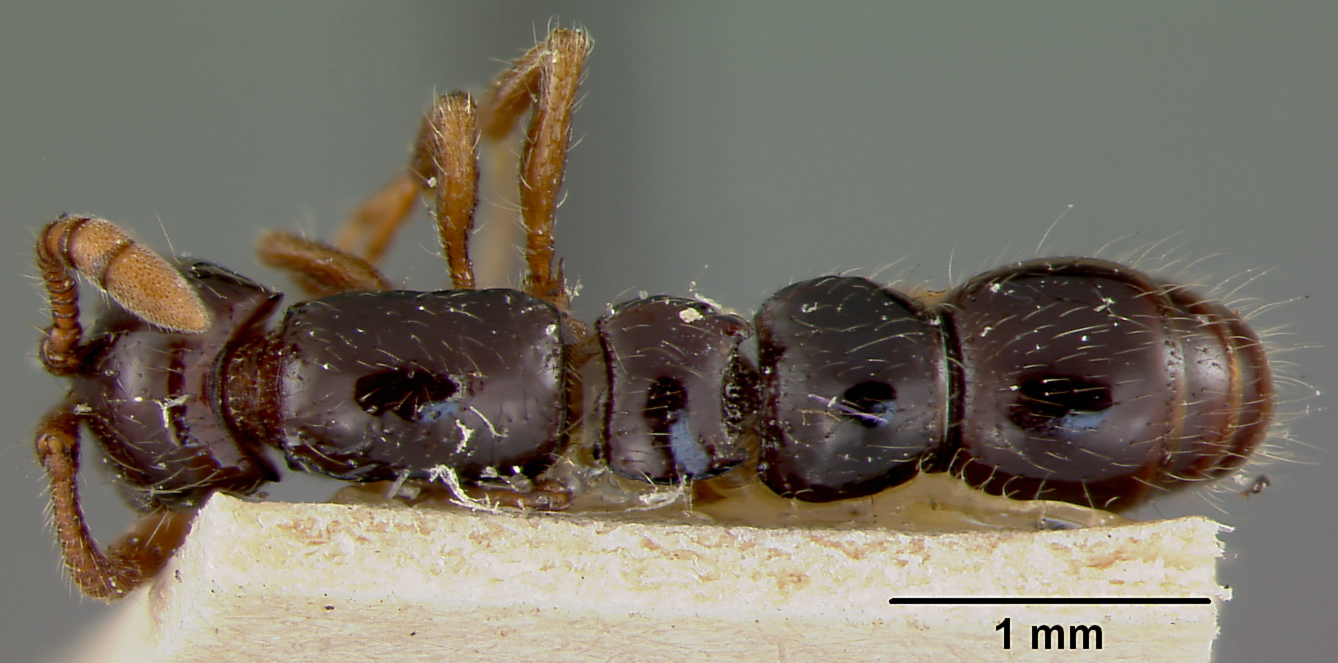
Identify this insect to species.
Phyracaces larvatus
